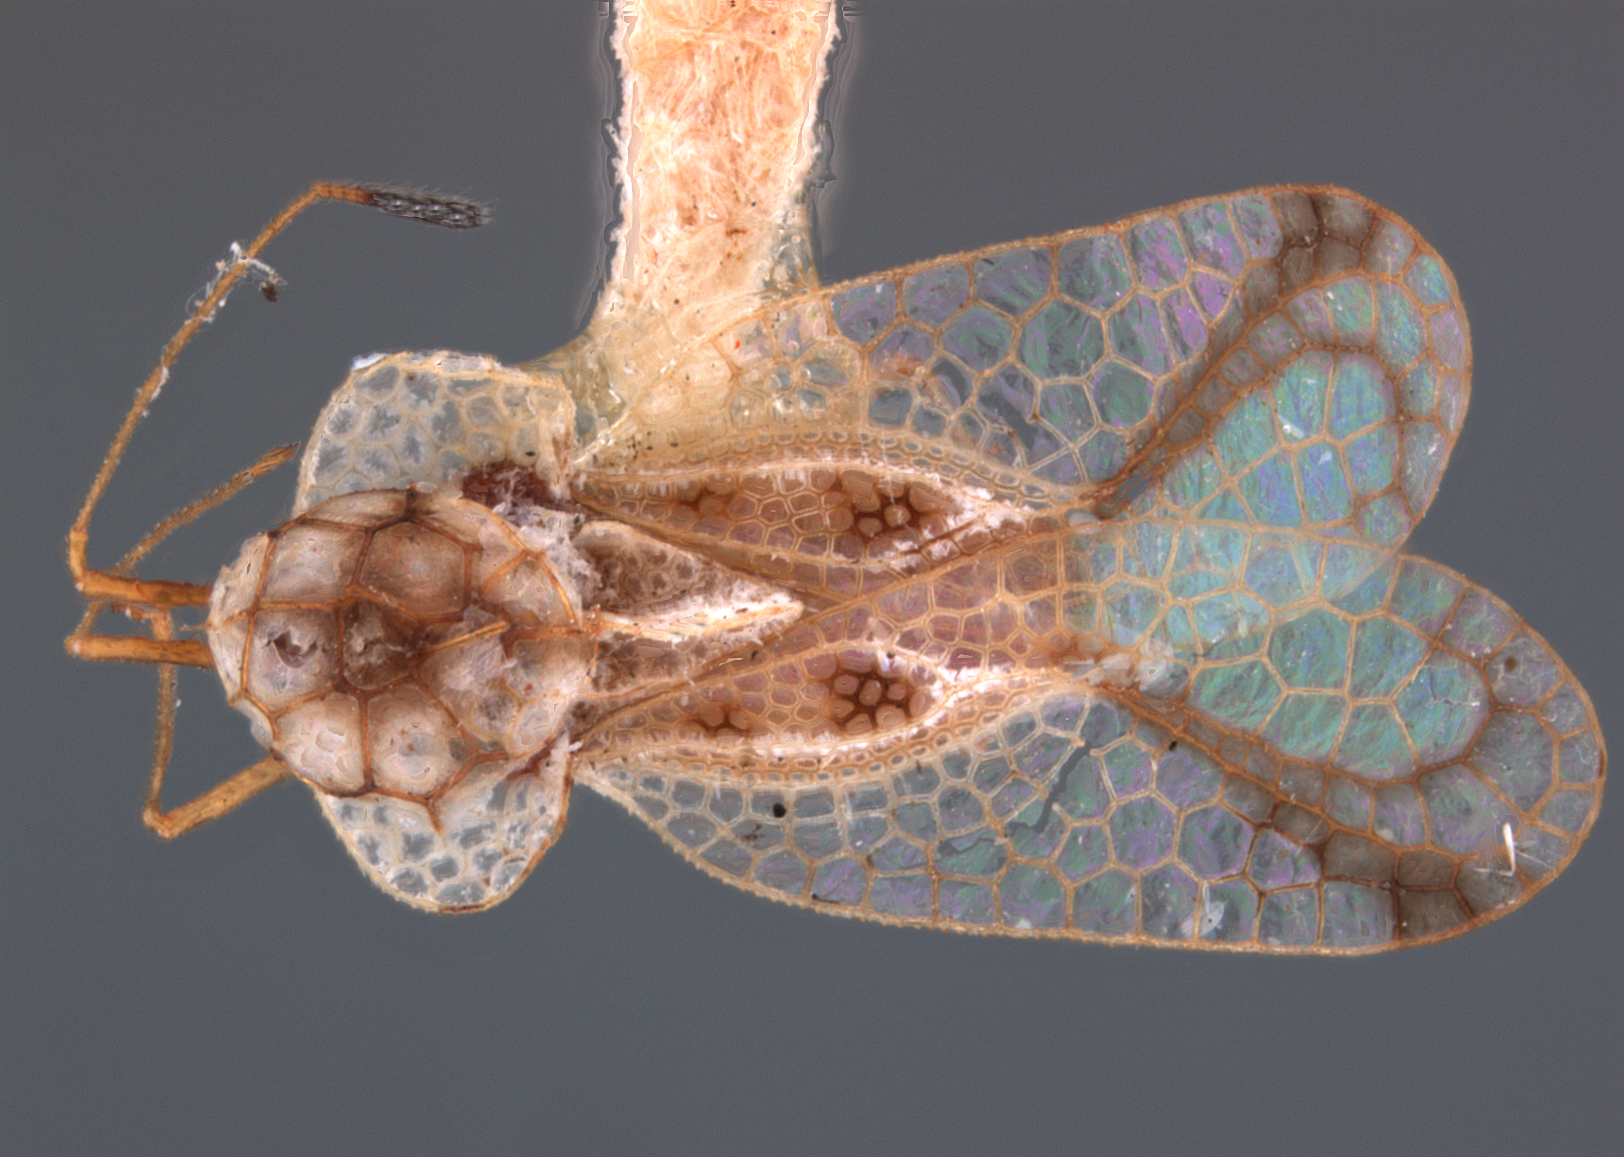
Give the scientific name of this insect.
Gelchossa praetantis
